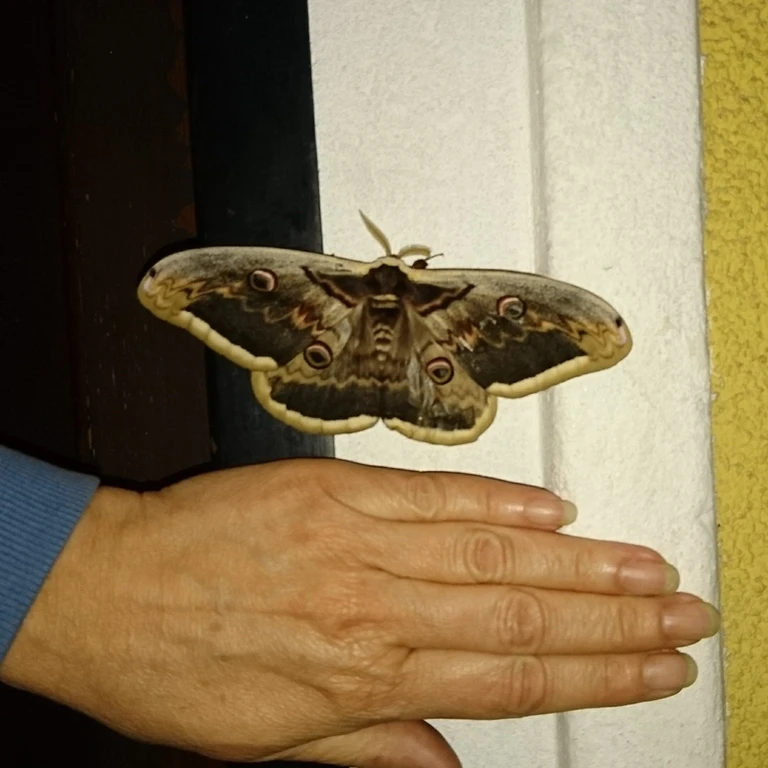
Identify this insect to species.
Saturnia pyri
